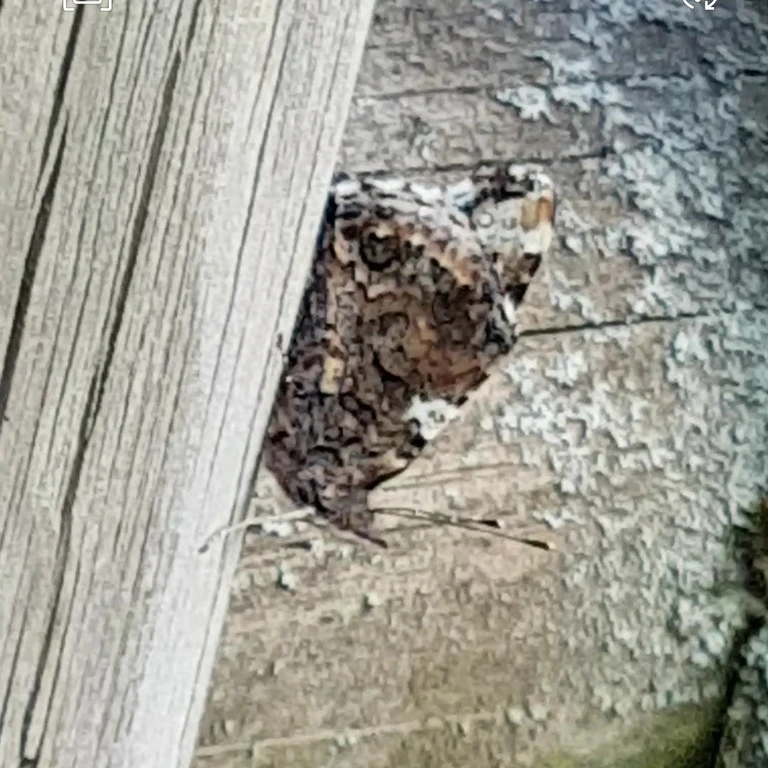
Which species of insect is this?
Vanessa atalanta
